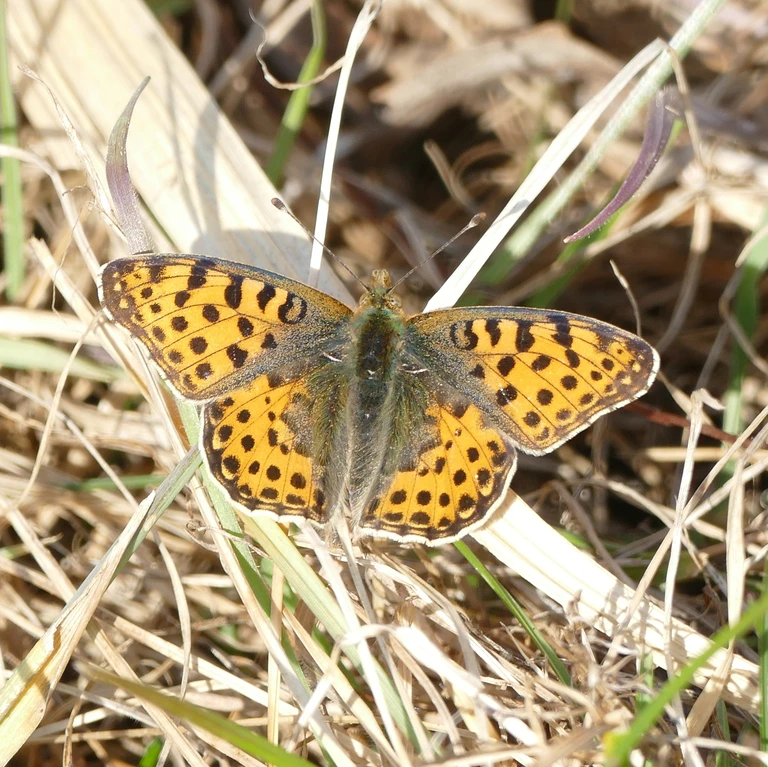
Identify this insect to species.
Issoria lathonia
